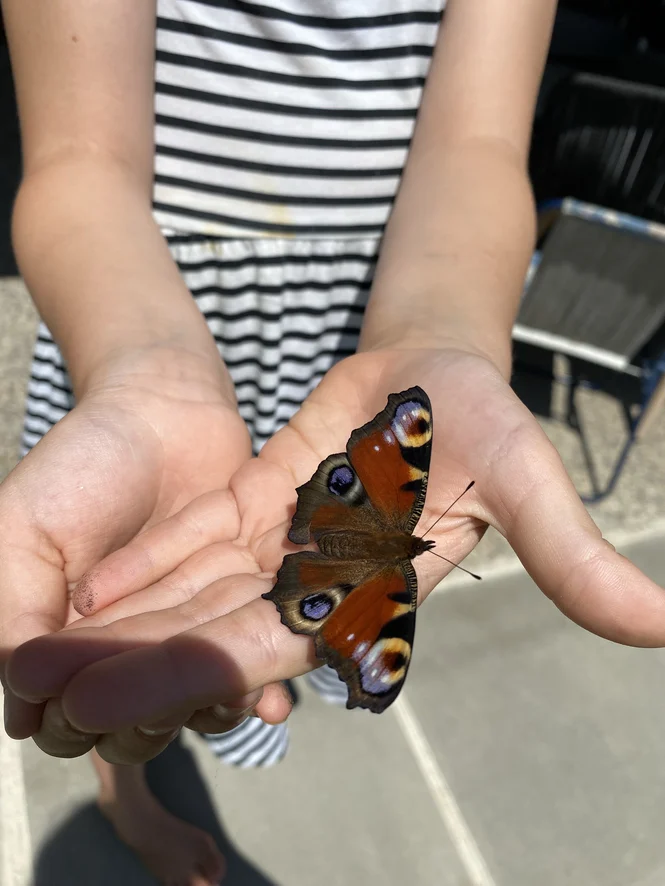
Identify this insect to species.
Aglais io
